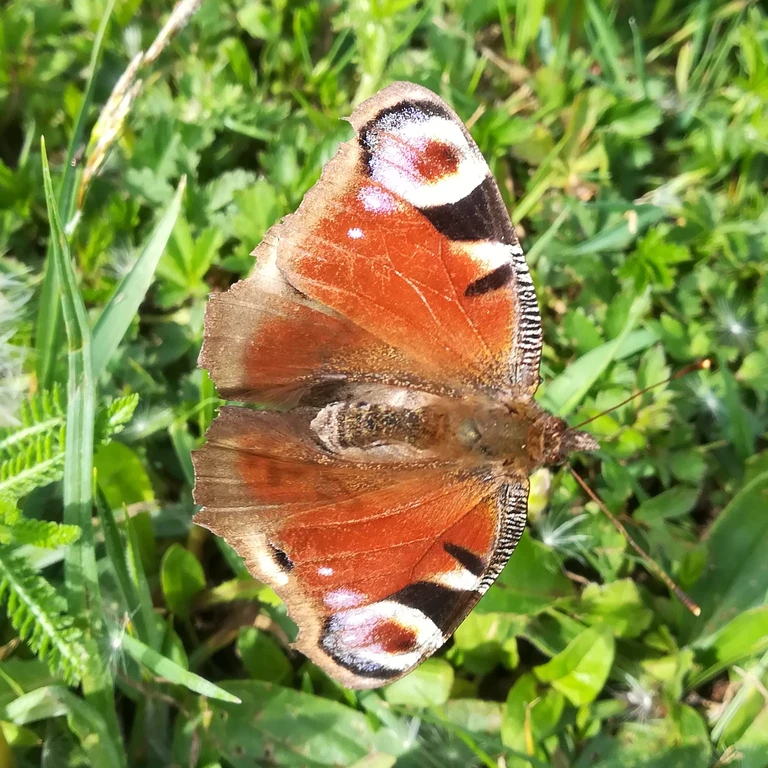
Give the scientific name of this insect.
Aglais io
